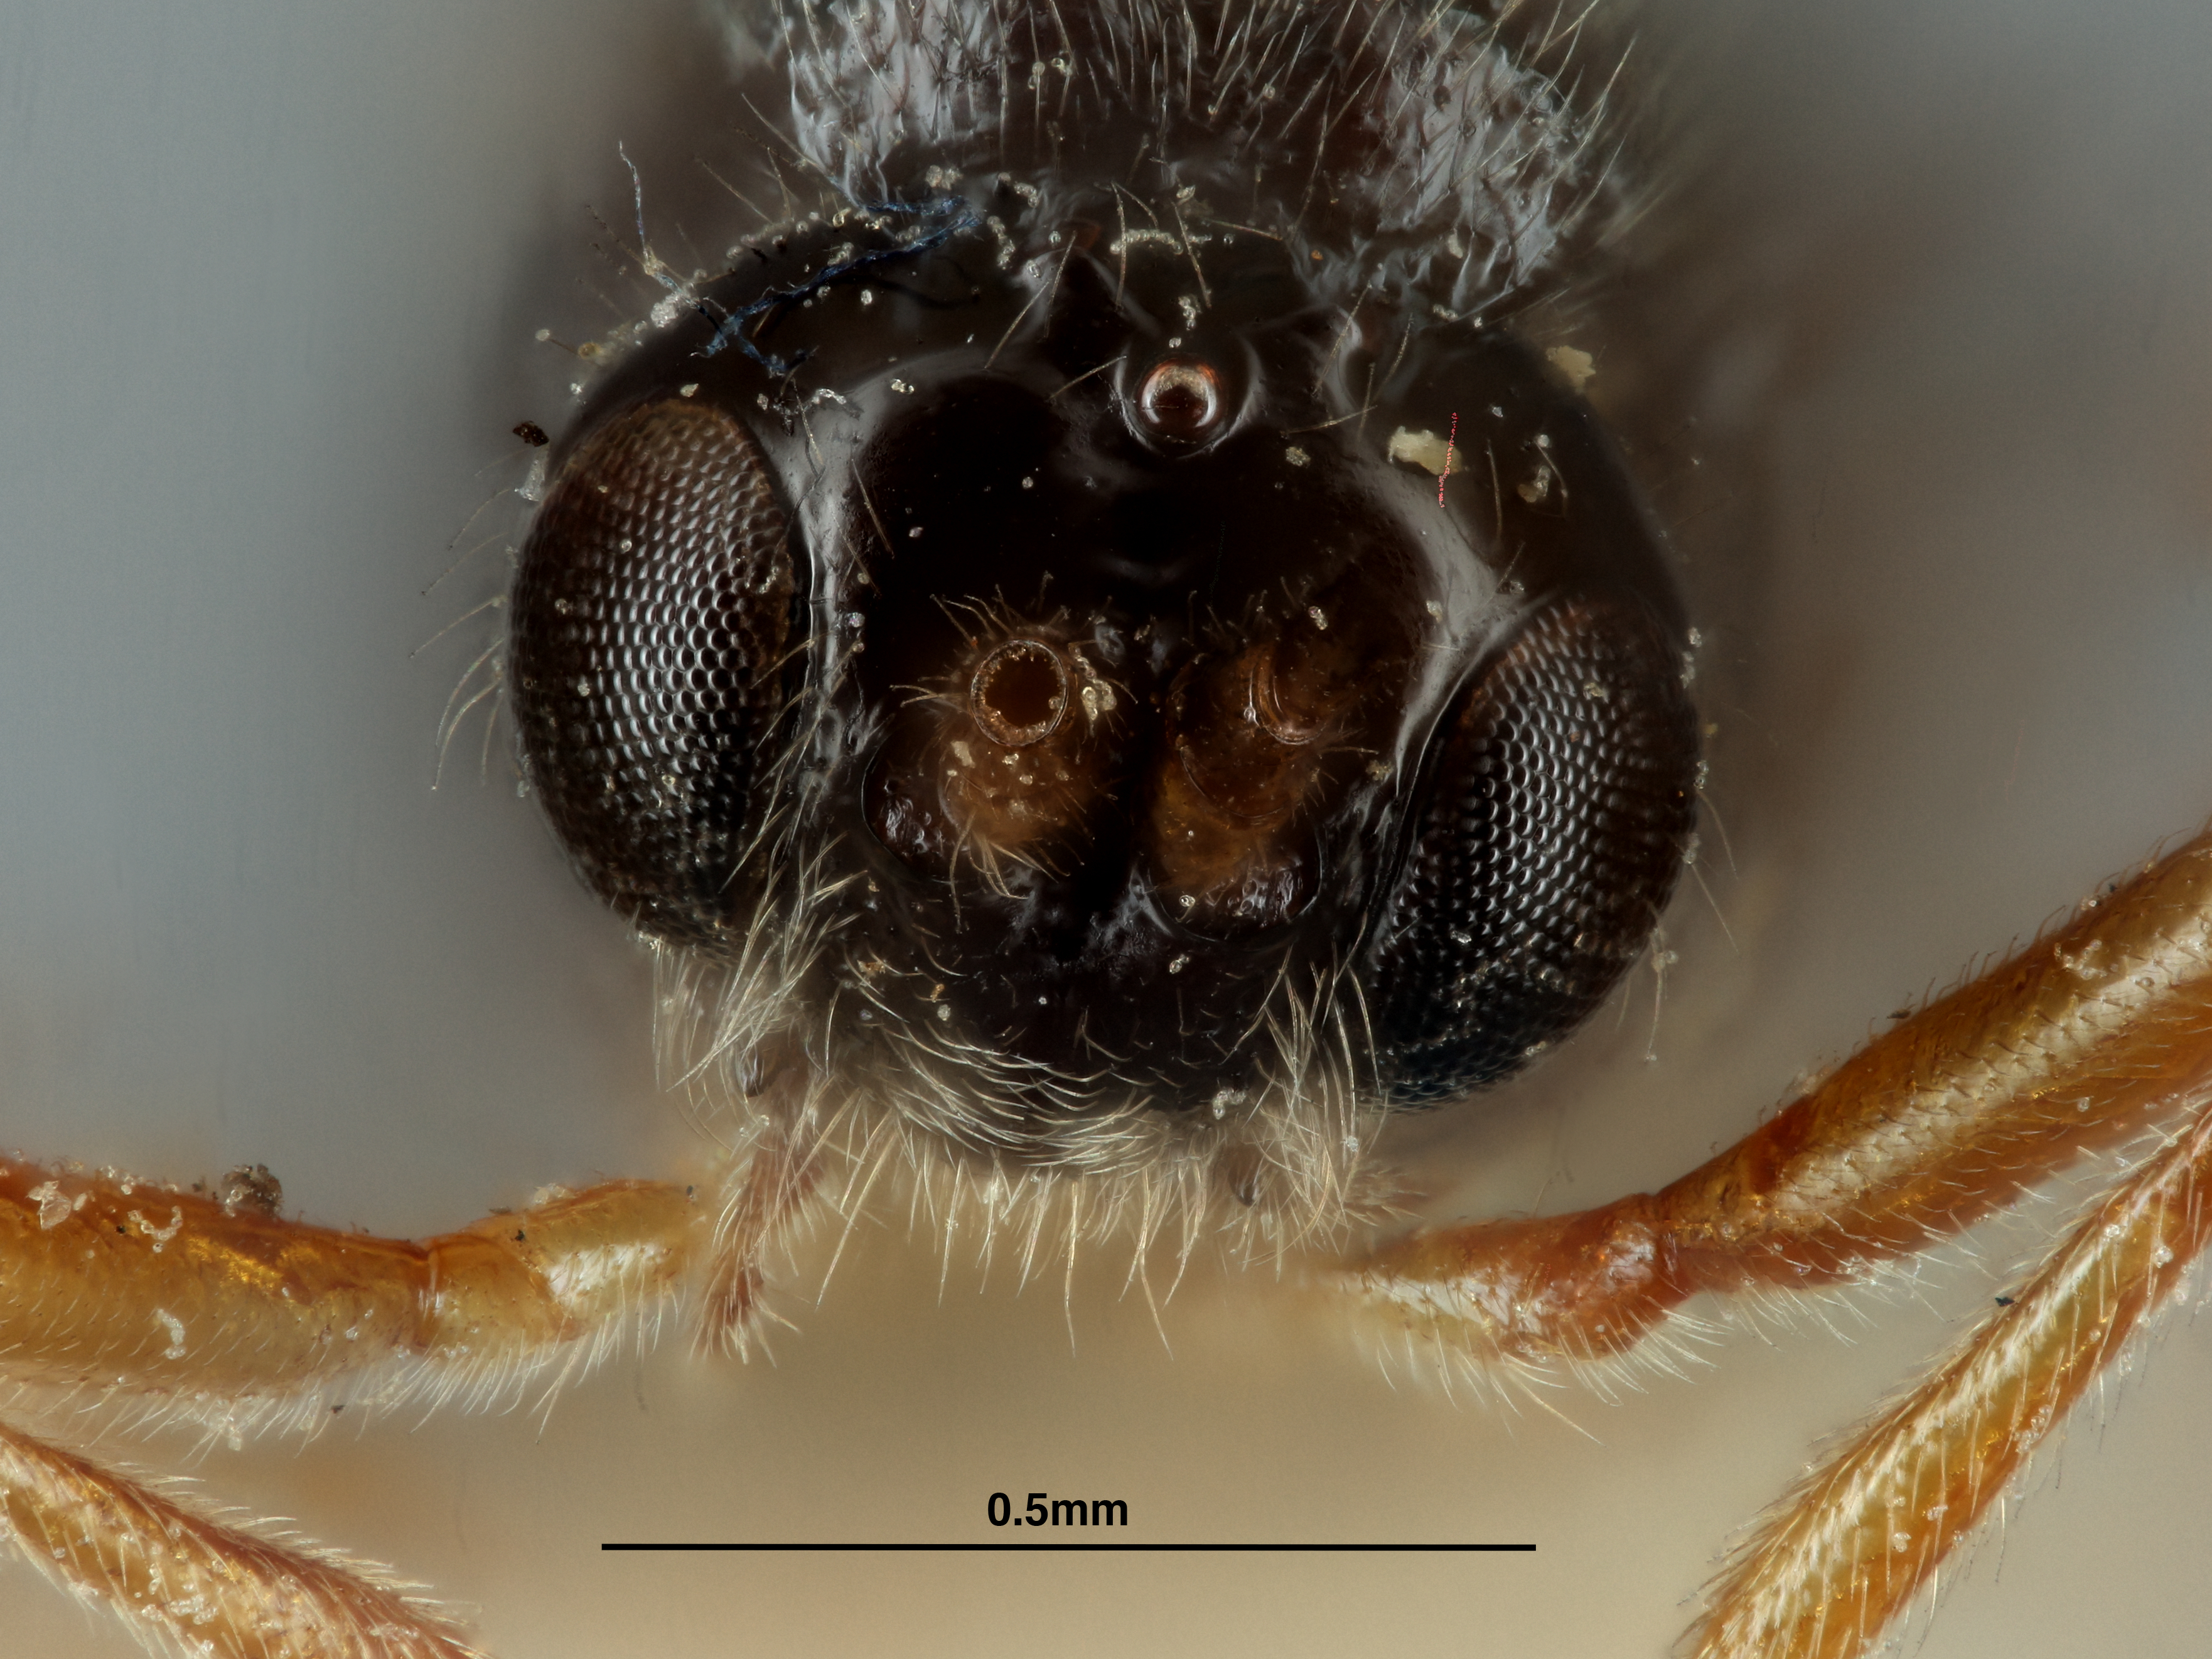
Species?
Daenus confusa
